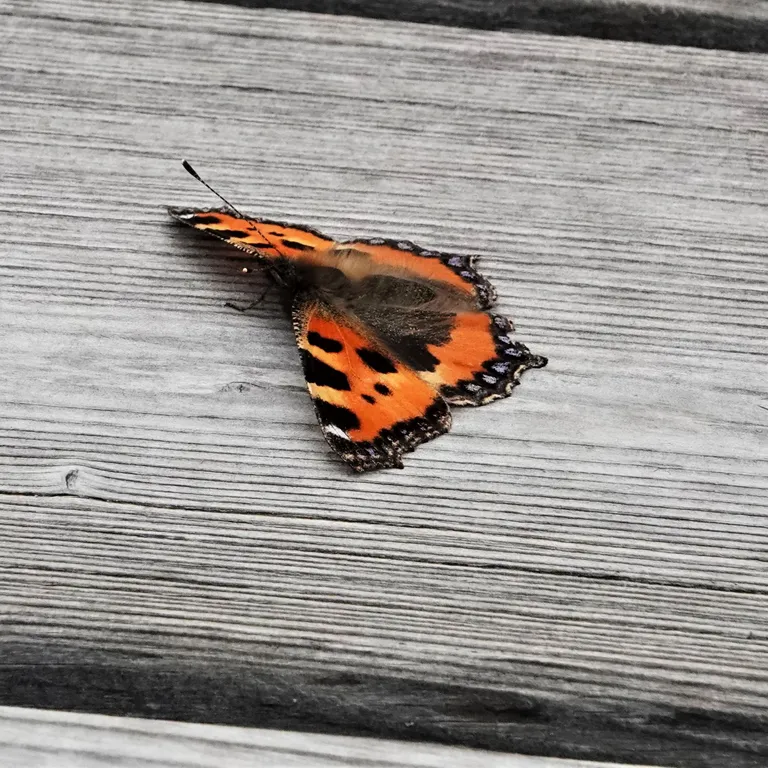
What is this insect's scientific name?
Aglais urticae
